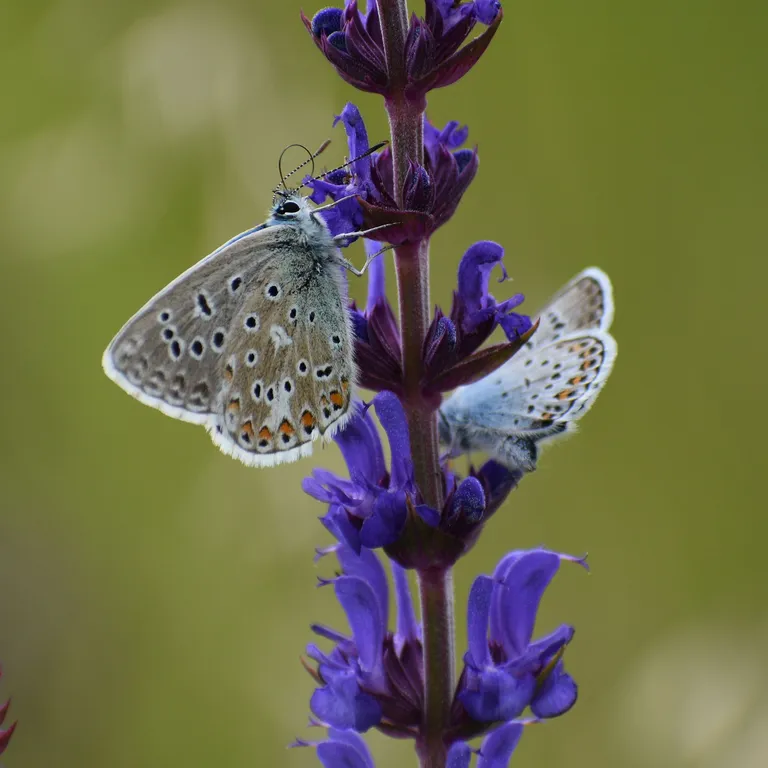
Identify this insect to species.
Lysandra bellargus
